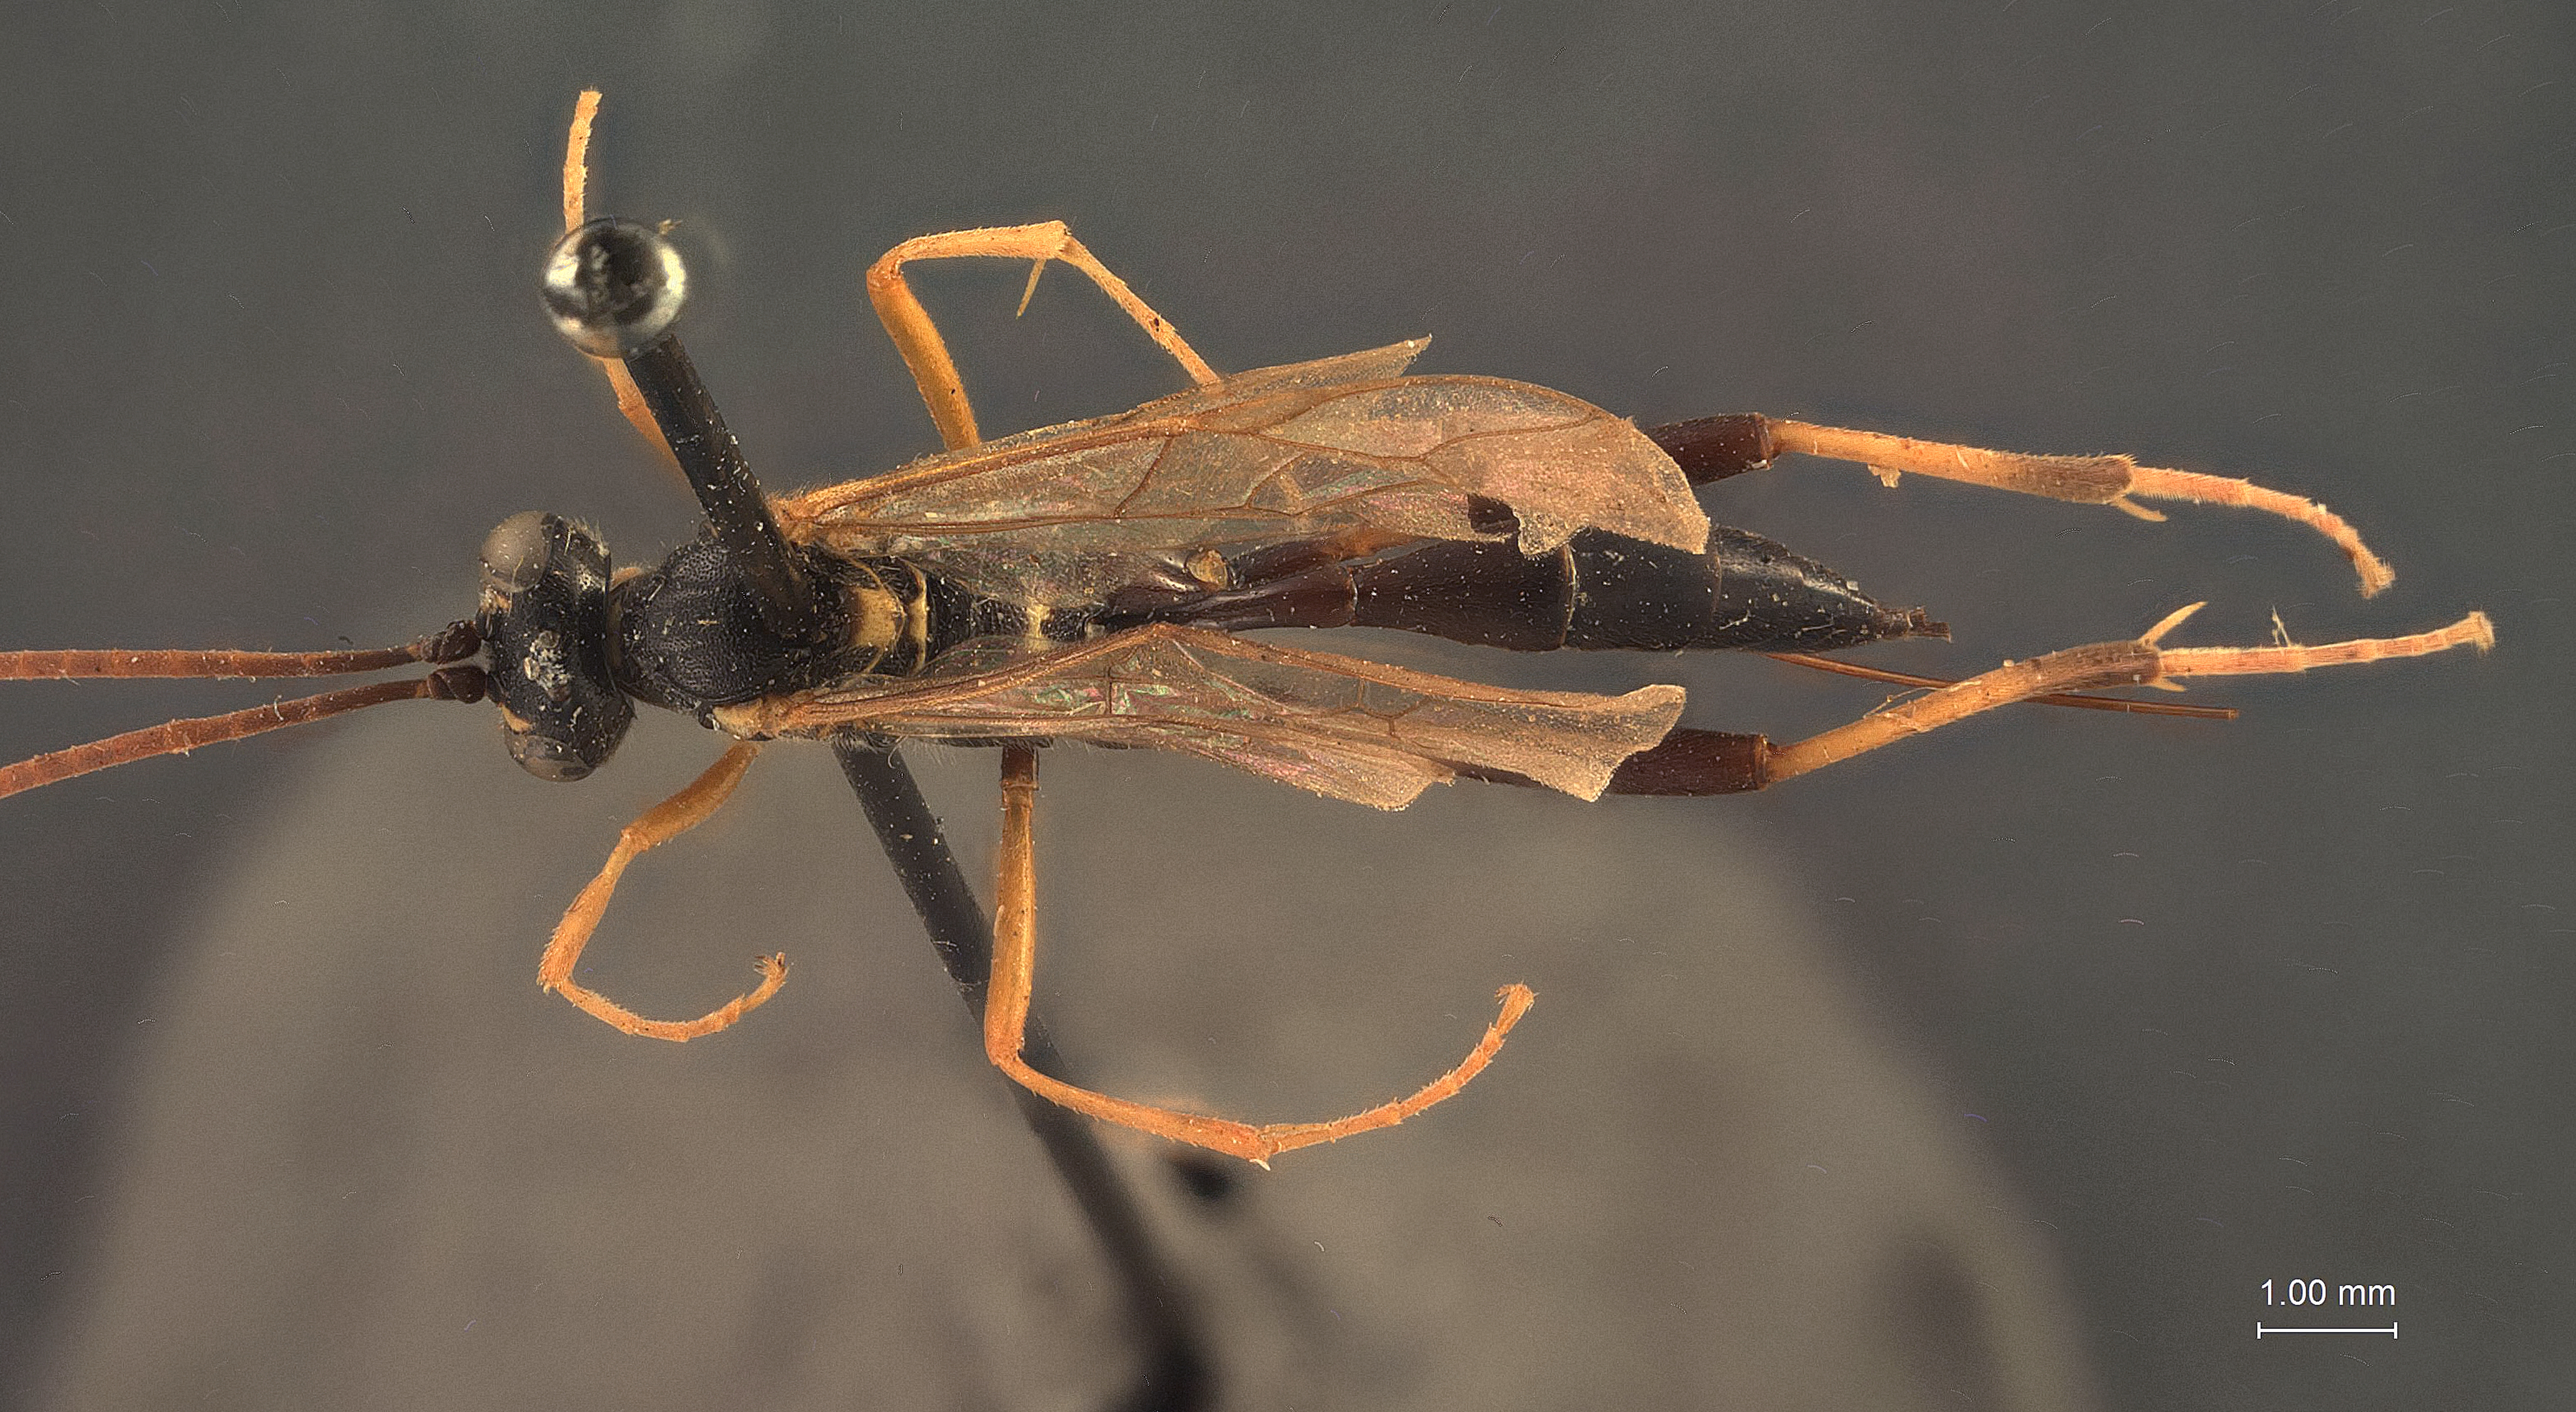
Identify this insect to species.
Acroricnus stylator
